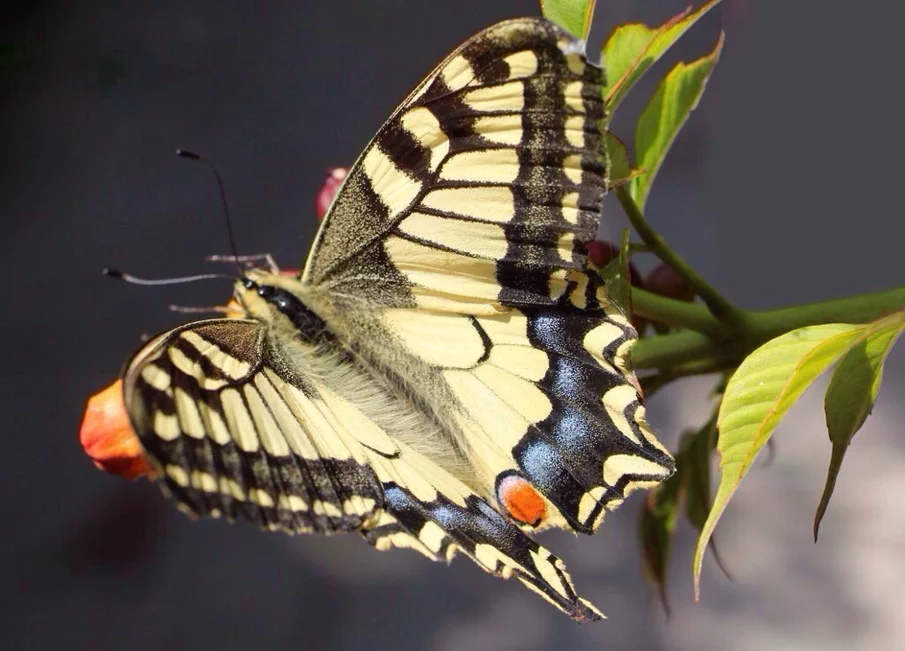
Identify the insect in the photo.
Papilio machaon
